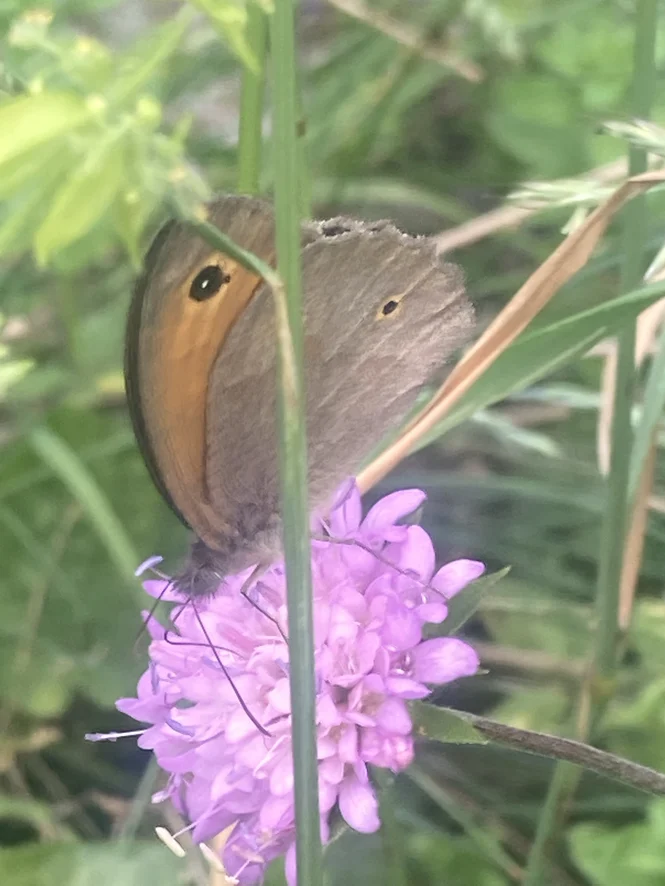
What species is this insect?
Maniola jurtina
